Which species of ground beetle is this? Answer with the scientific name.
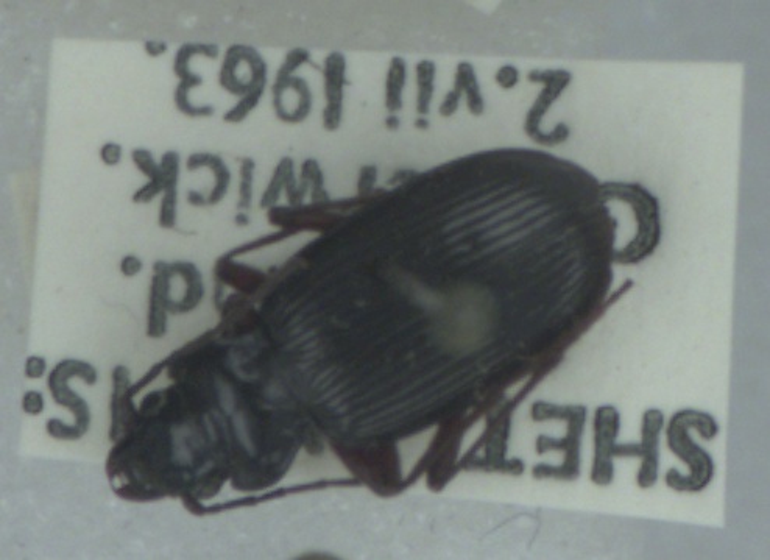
Nebria rufescens
